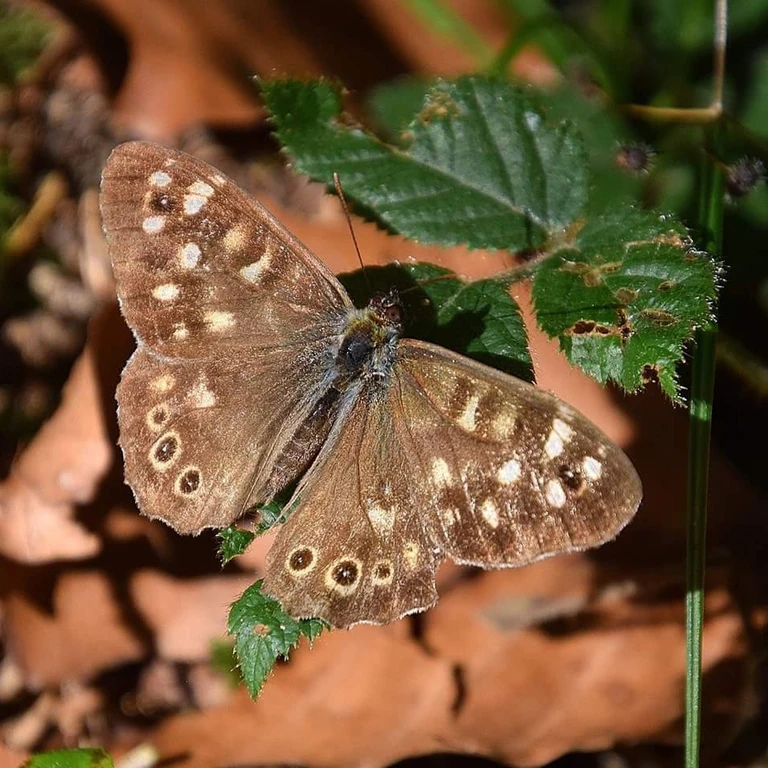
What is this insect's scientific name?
Pararge aegeria
